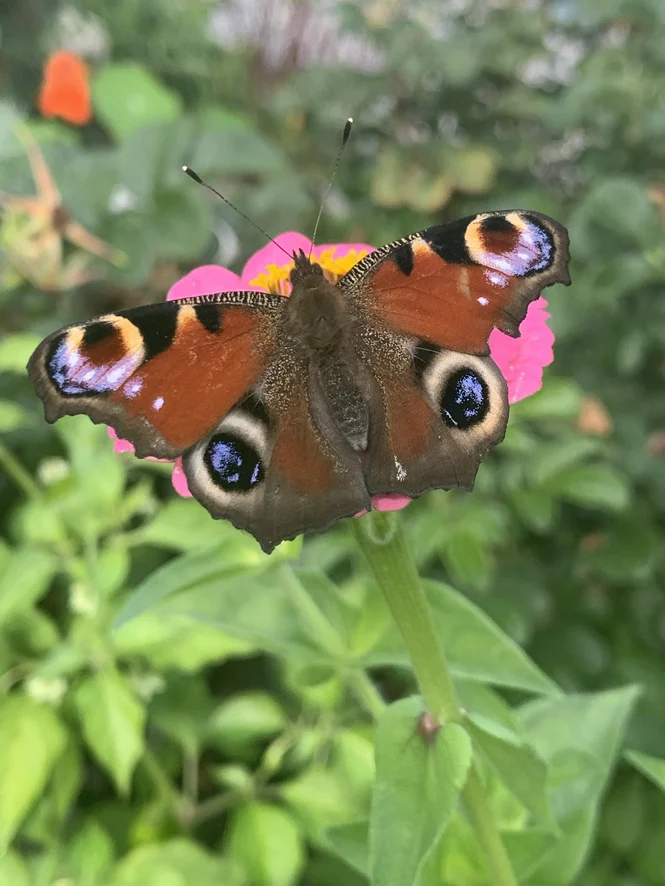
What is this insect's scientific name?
Aglais io
